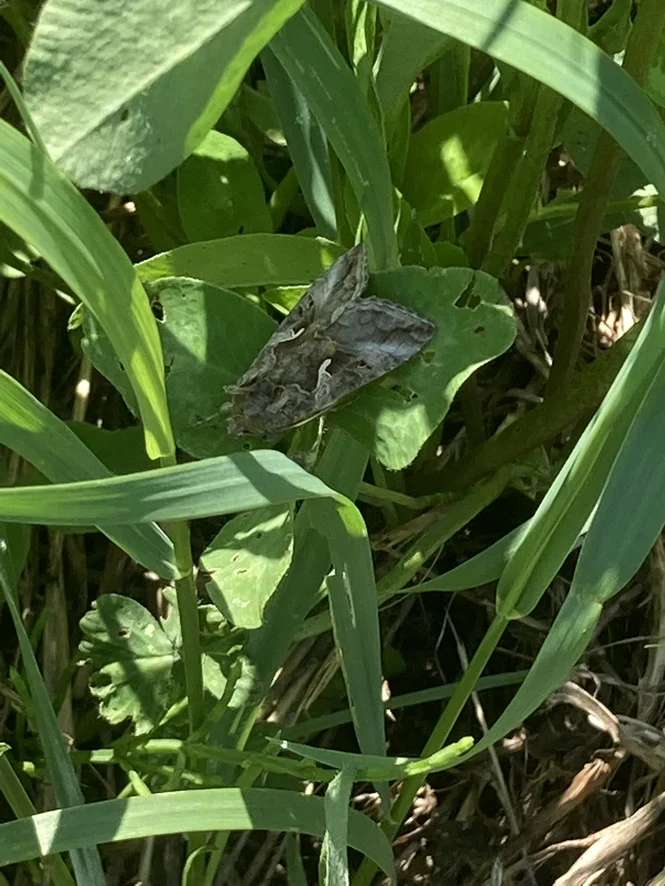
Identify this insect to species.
Autographa gamma
